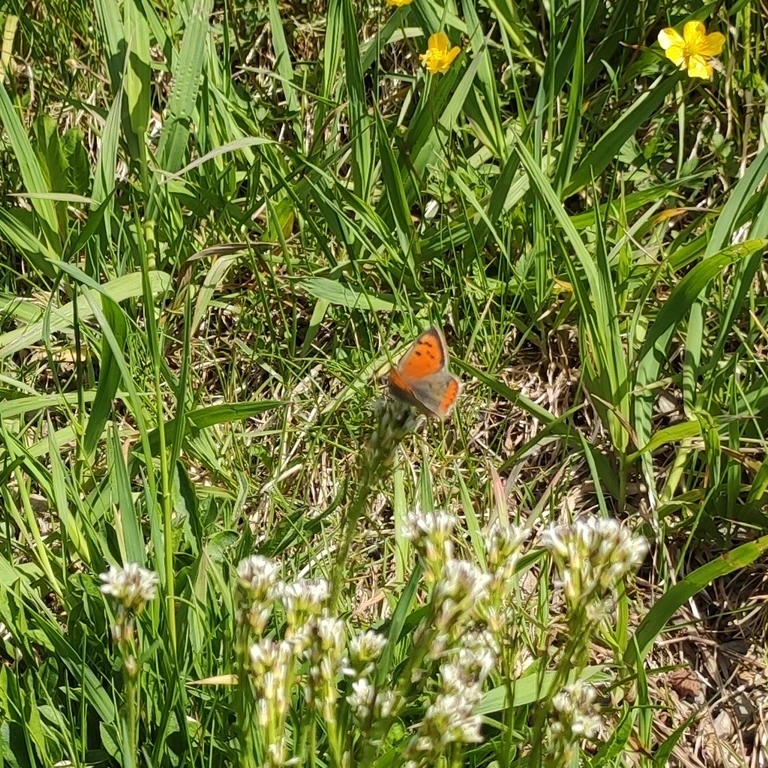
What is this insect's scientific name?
Lycaena phlaeas
